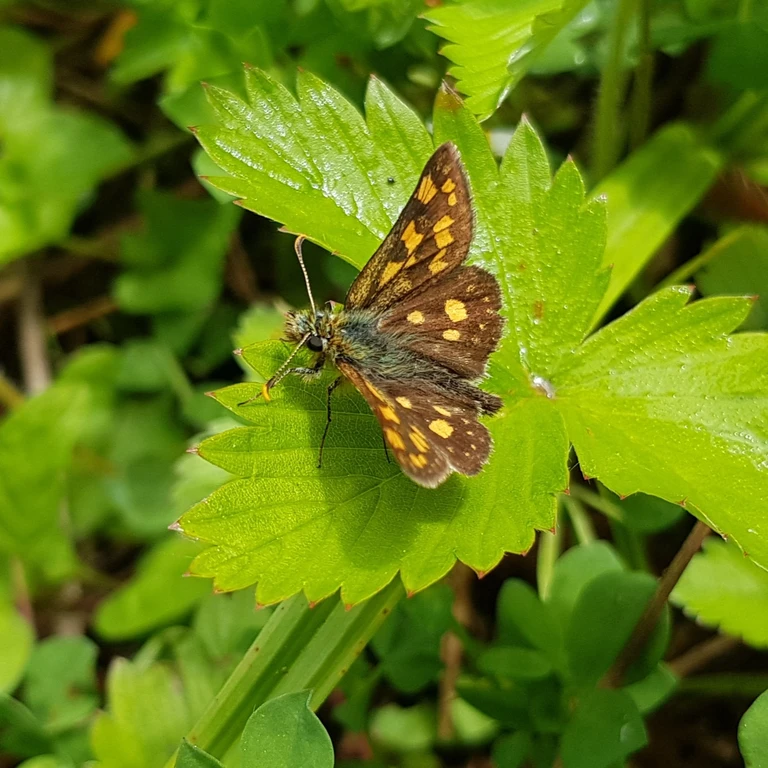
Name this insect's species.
Carterocephalus palaemon
